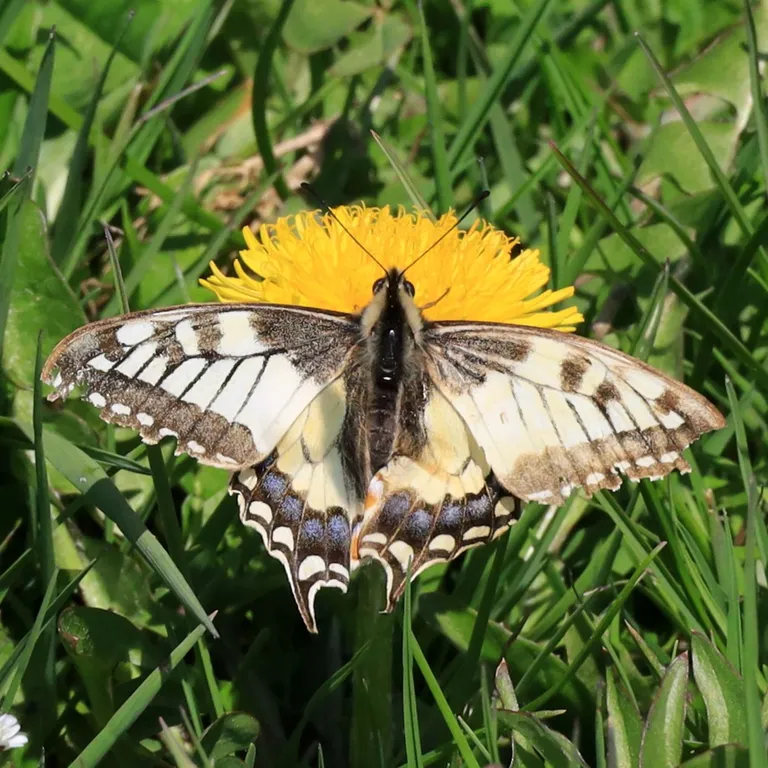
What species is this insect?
Papilio machaon
